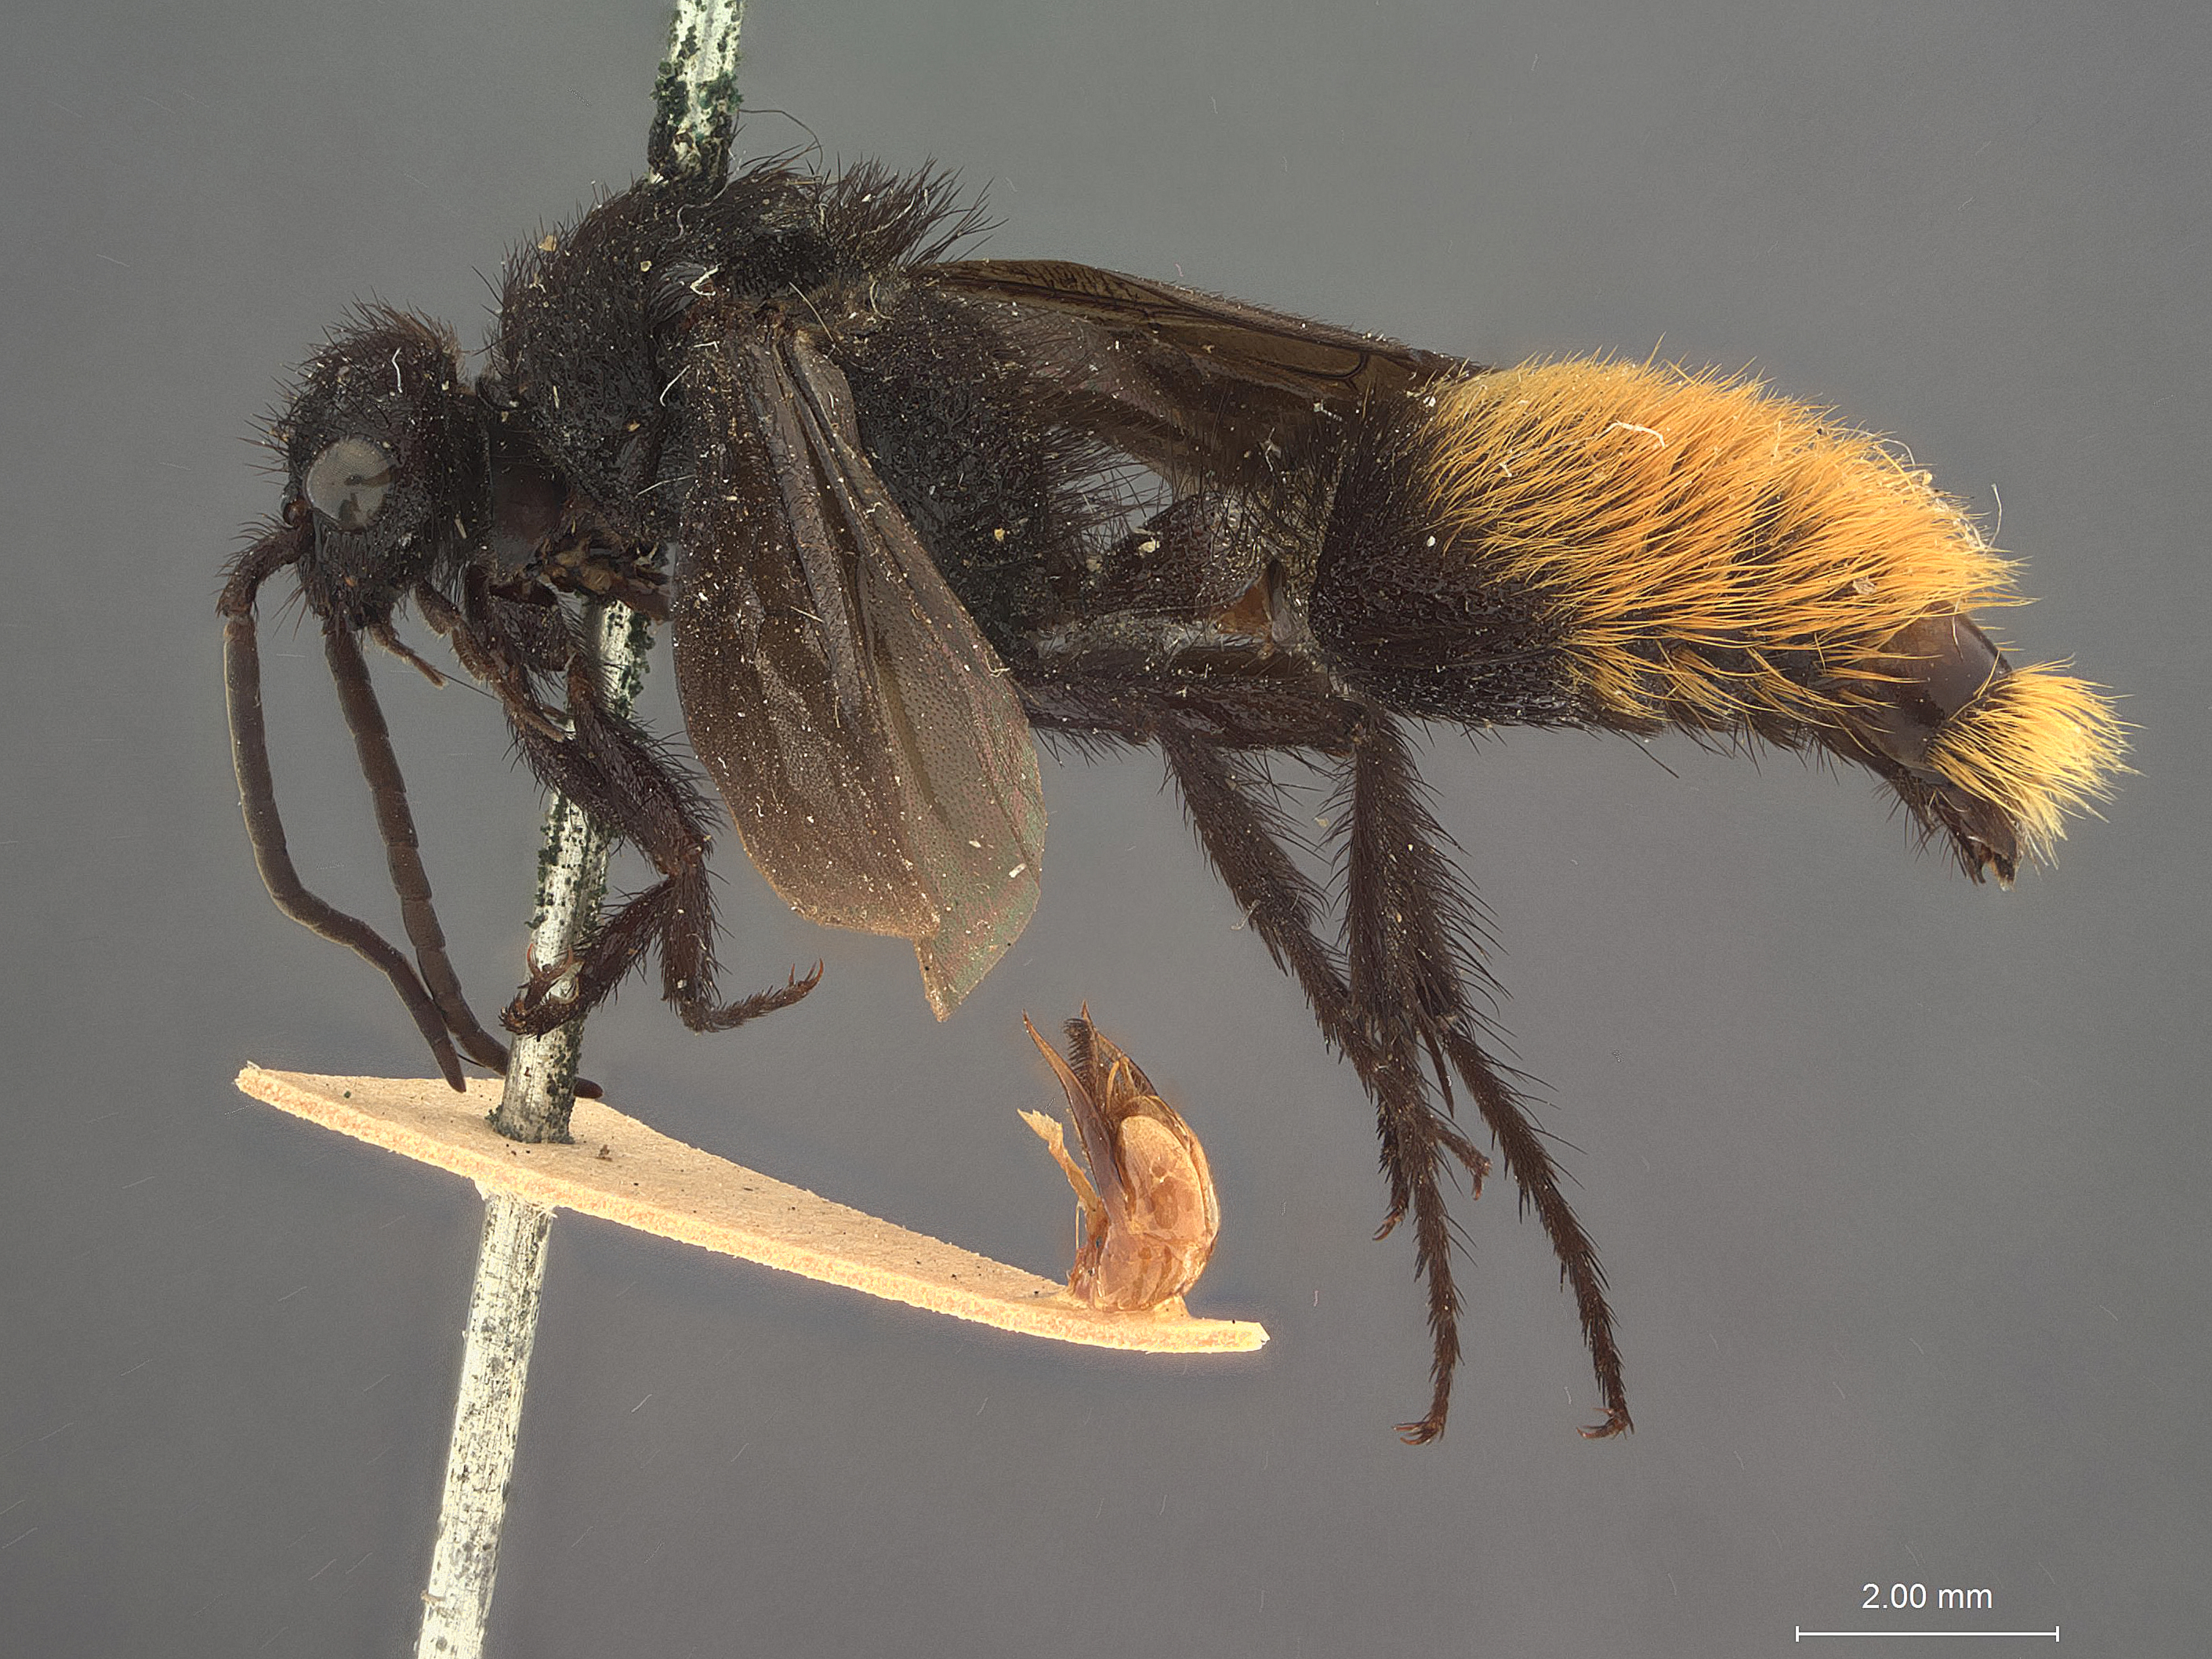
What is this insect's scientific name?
Dasymutilla mimula
